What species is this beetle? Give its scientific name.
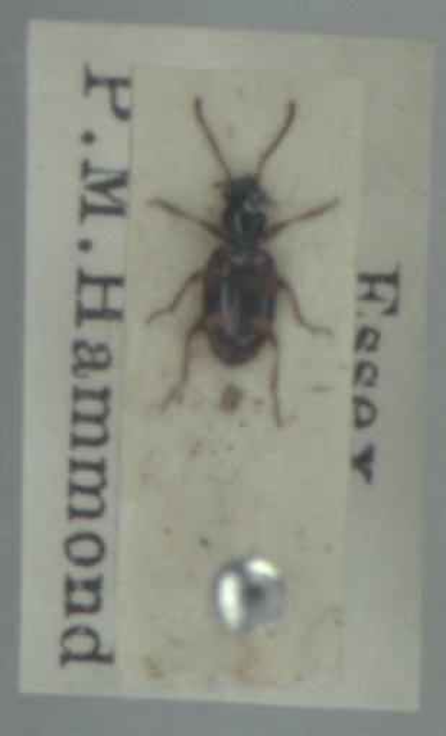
Bembidion articulatum
